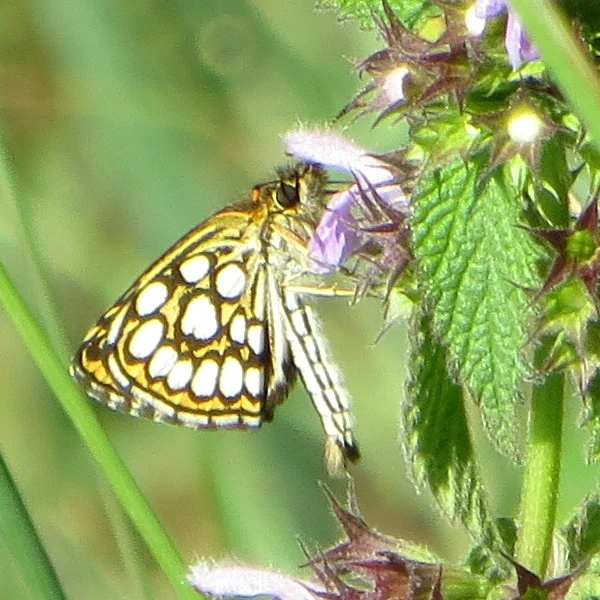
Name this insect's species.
Heteropterus morpheus
